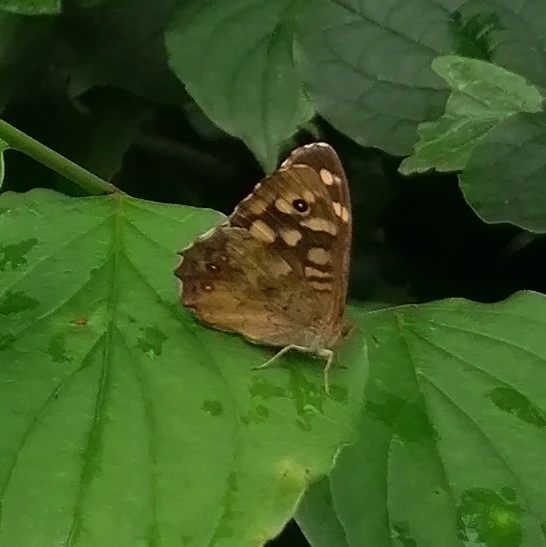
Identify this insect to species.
Pararge aegeria
